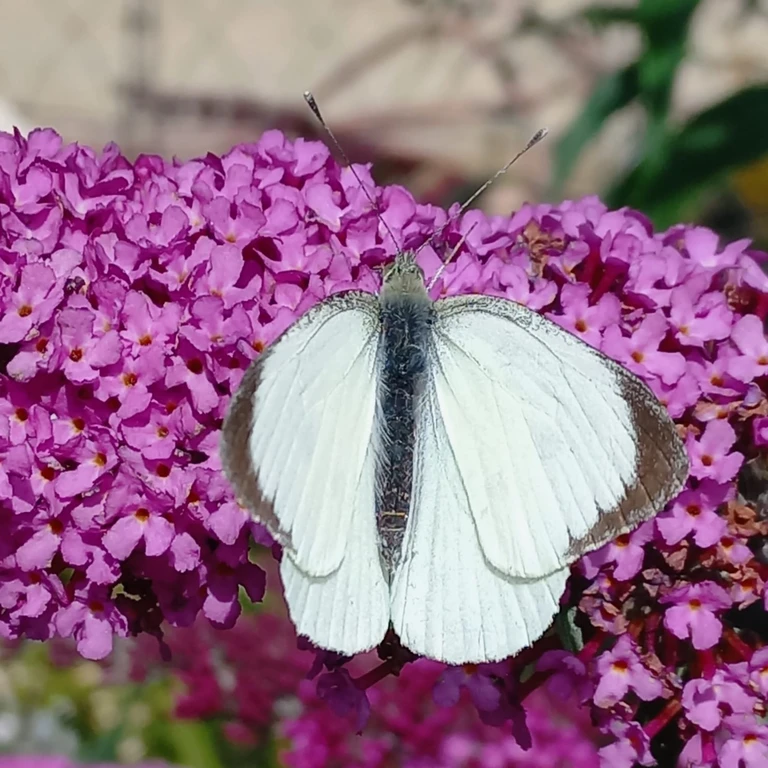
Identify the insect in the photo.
Pieris brassicae
